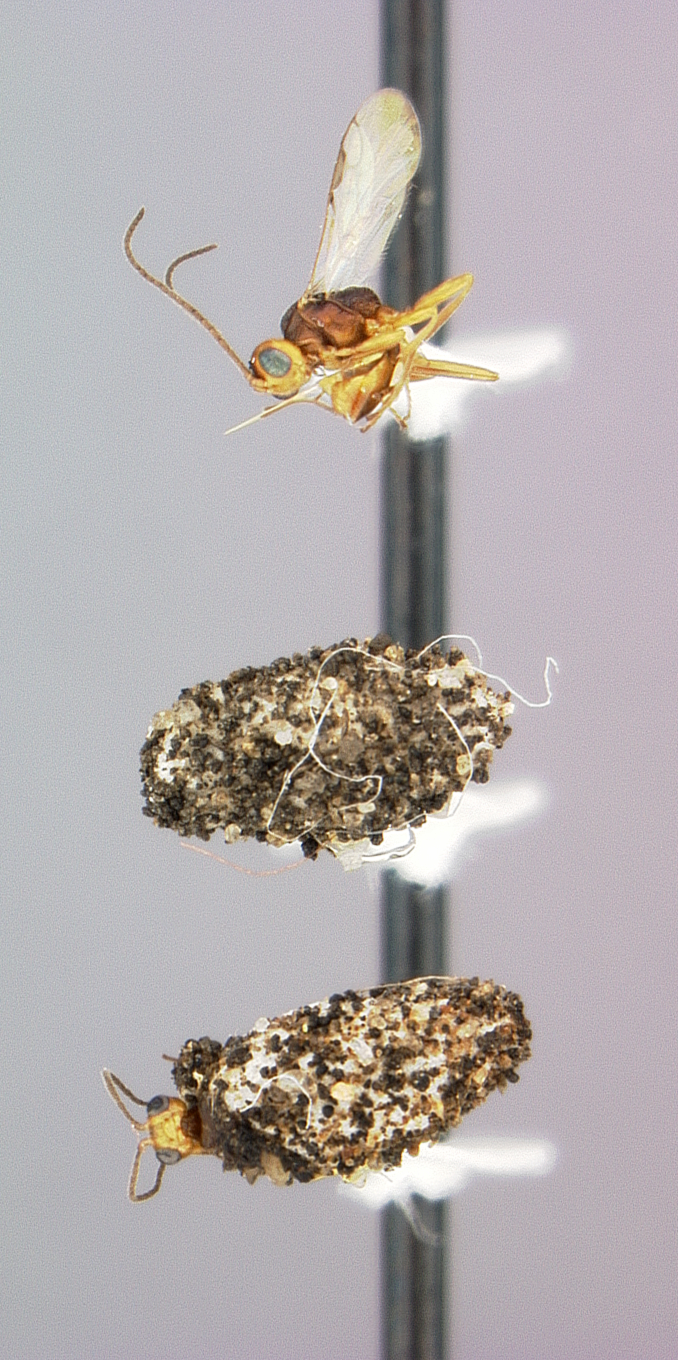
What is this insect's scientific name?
Microctonus amaraphagus
